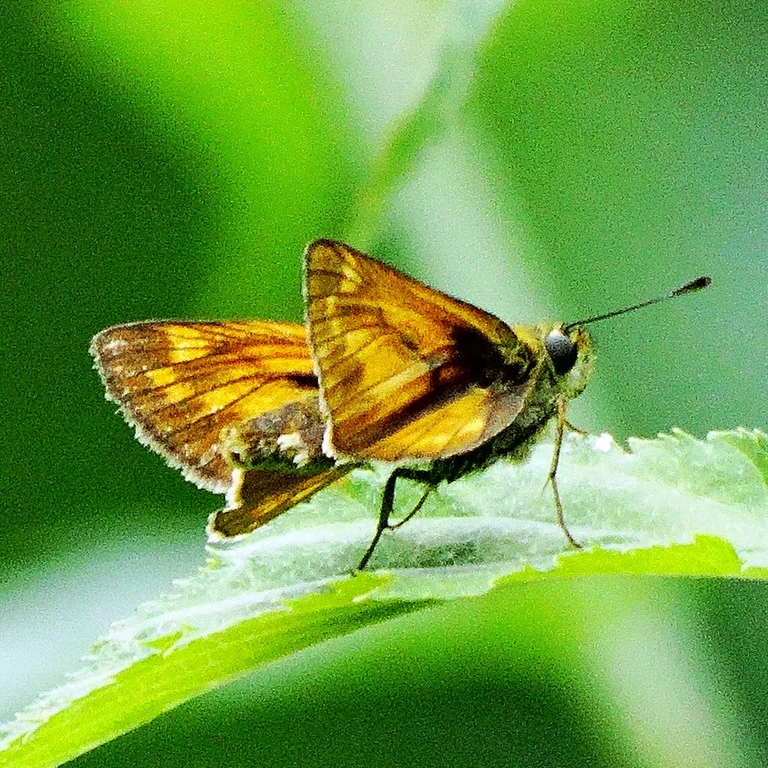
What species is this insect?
Ochlodes sylvanus (also Ochlodes venata)
